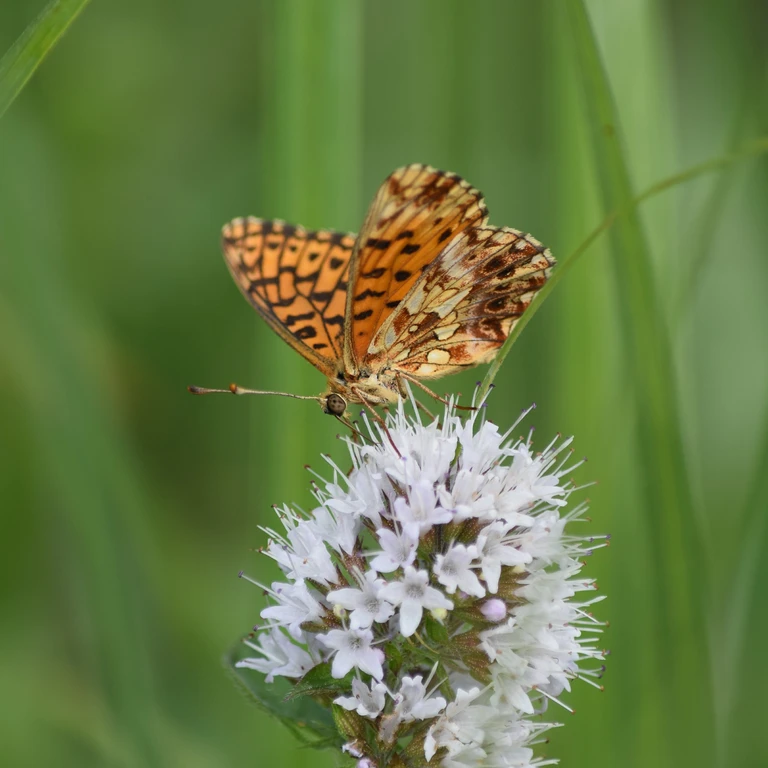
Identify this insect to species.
Boloria dia
